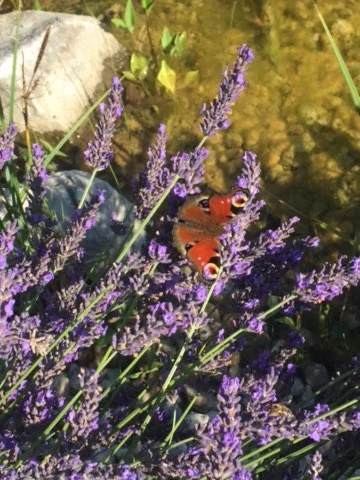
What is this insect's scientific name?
Aglais io
